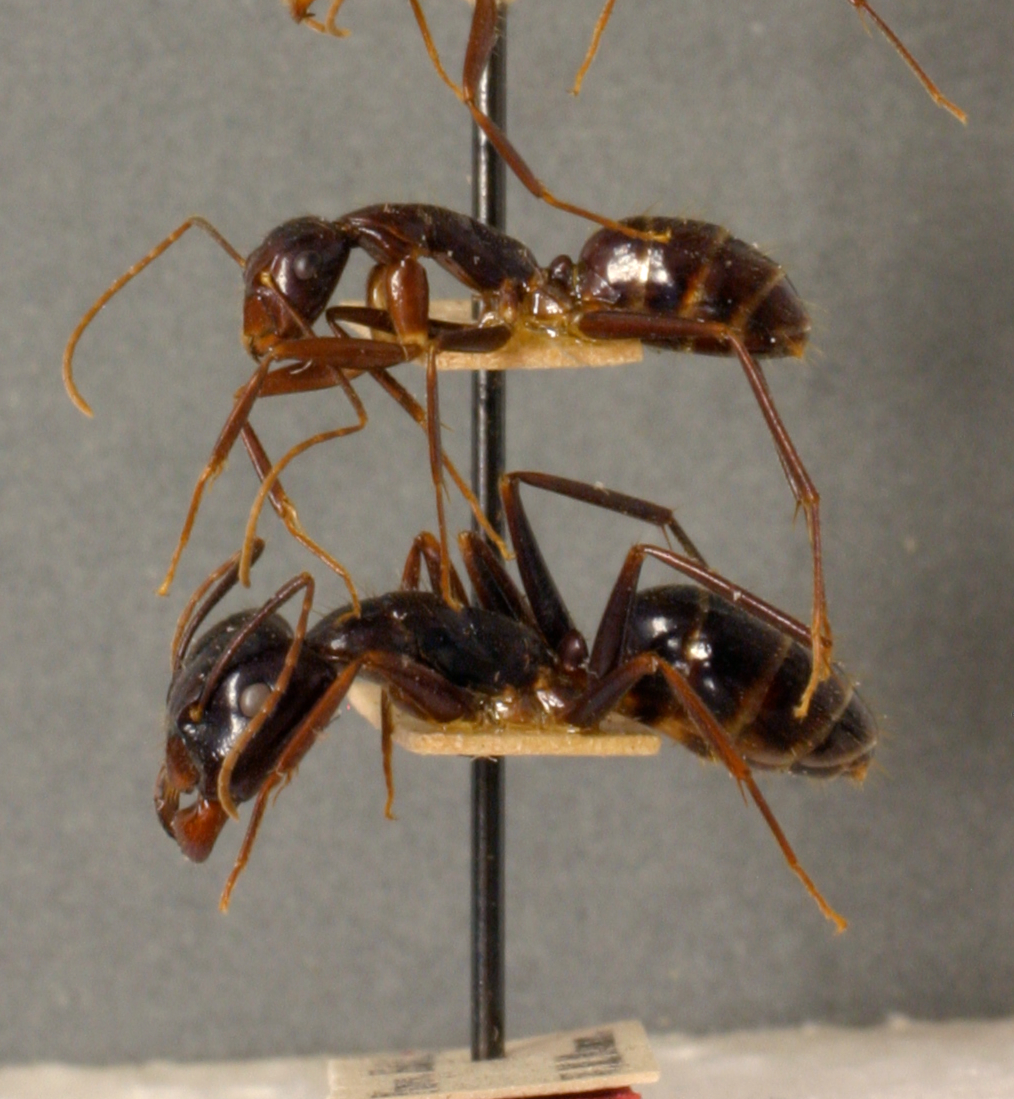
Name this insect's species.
Camponotus maculatus
